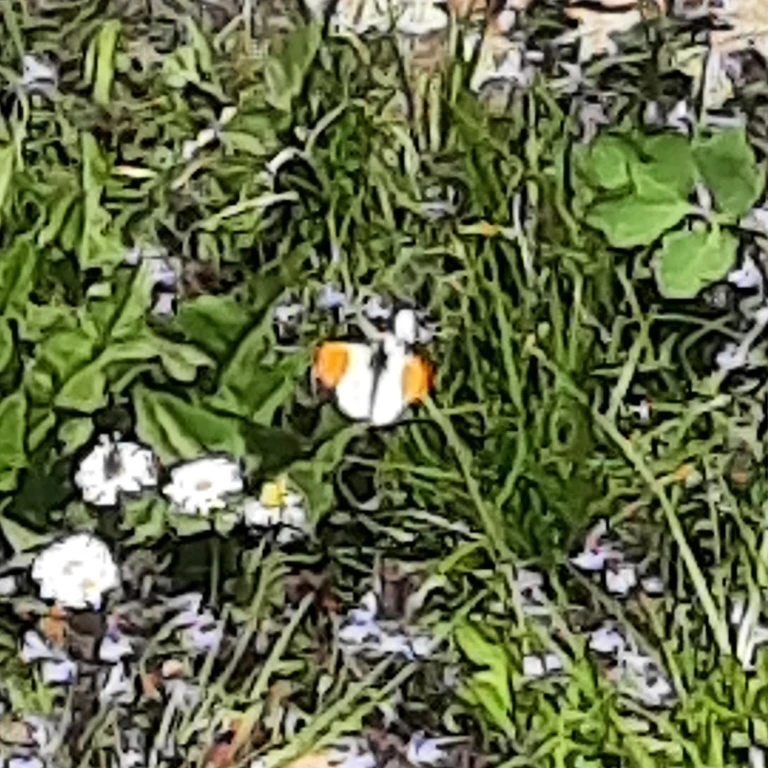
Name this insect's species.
Anthocharis cardamines
